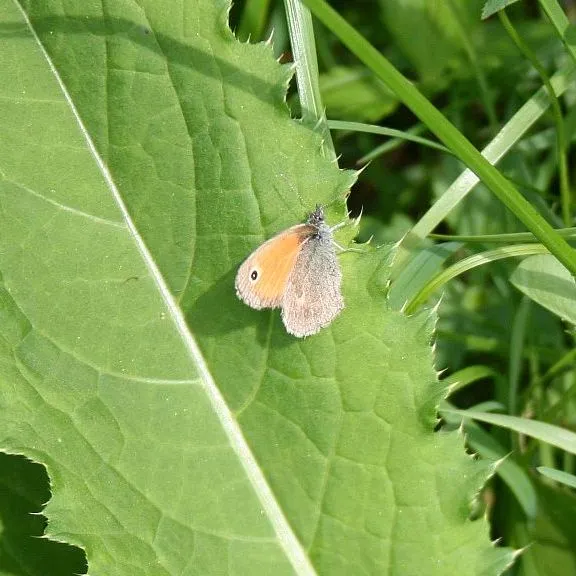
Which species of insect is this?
Coenonympha pamphilus
